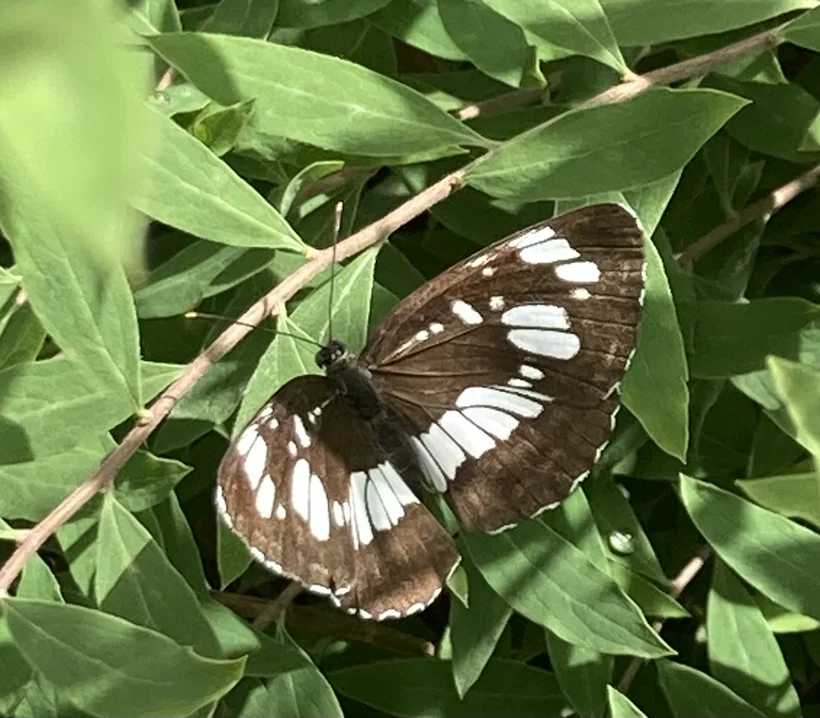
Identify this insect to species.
Neptis rivularis
